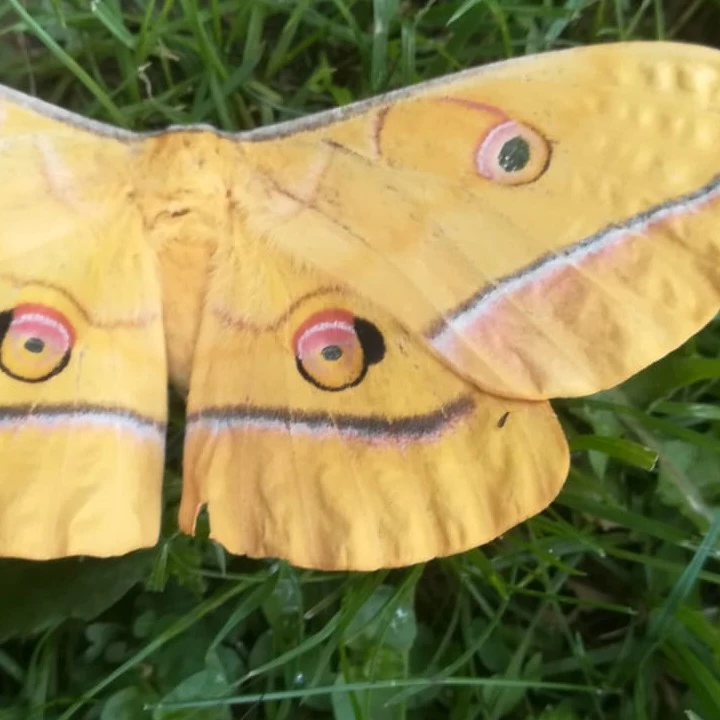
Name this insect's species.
Antheraea yamamai
